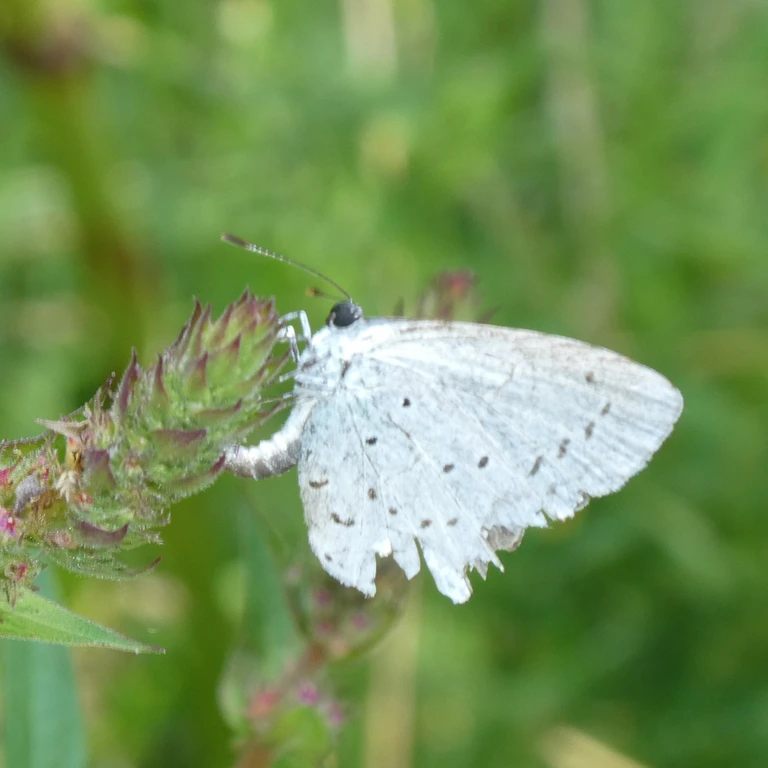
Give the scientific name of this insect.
Celastrina argiolus
